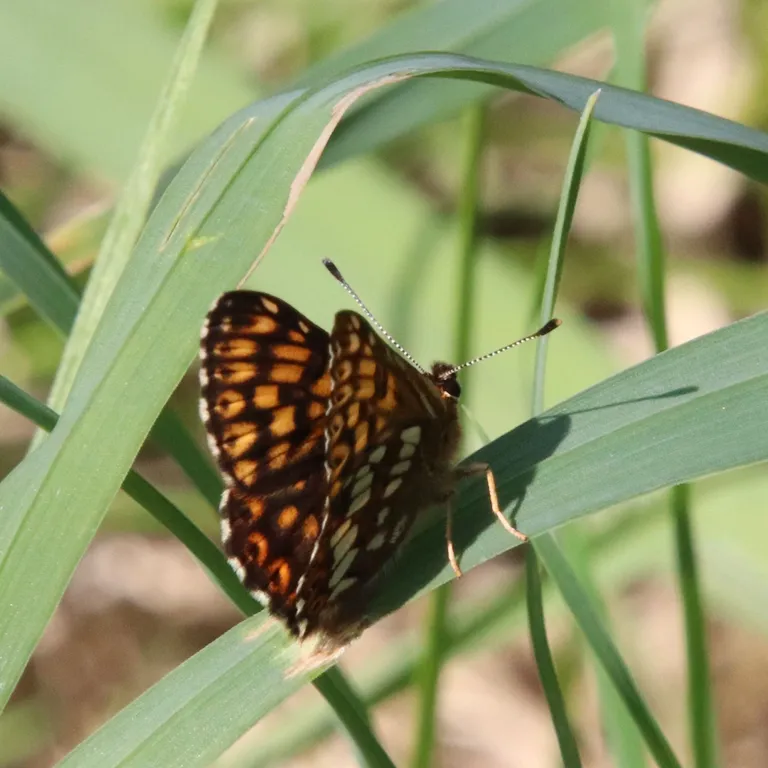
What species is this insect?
Hamearis lucina
